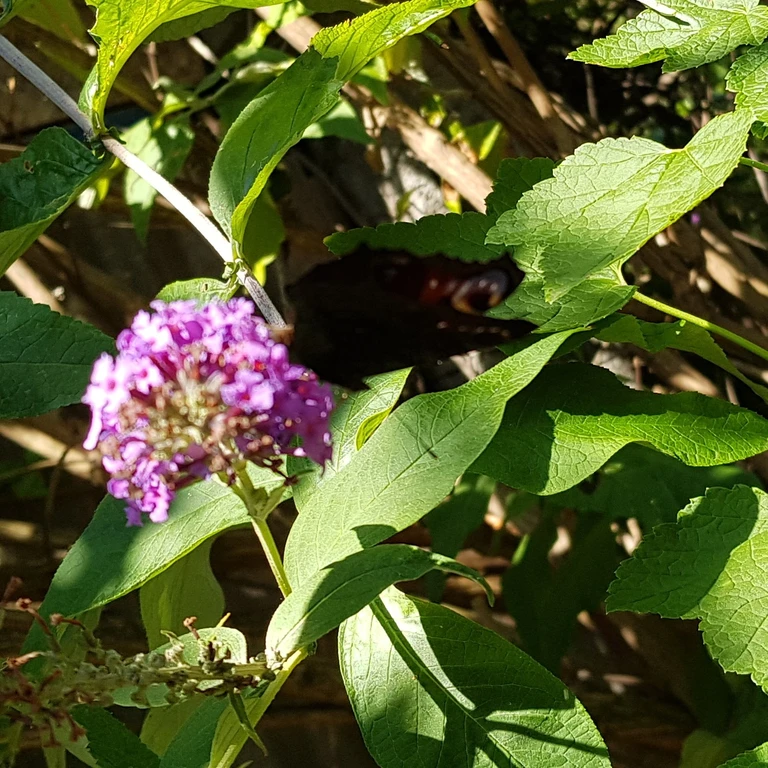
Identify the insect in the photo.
Aglais io
